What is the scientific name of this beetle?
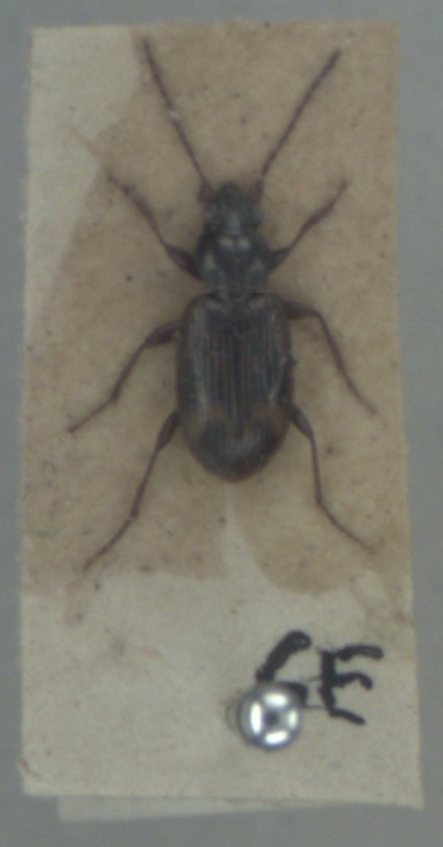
Bembidion dentellum
